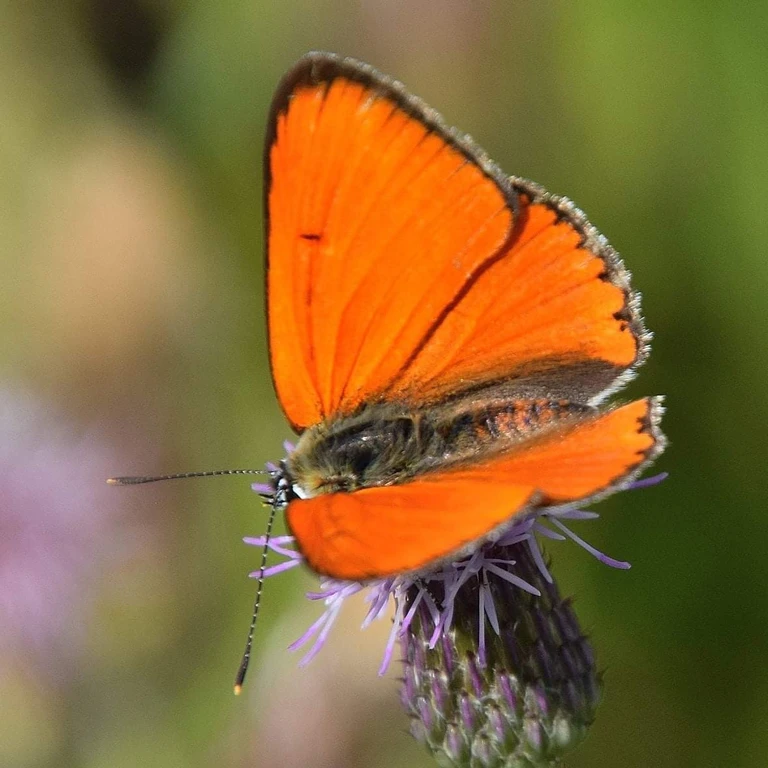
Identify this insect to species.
Lycaena dispar
